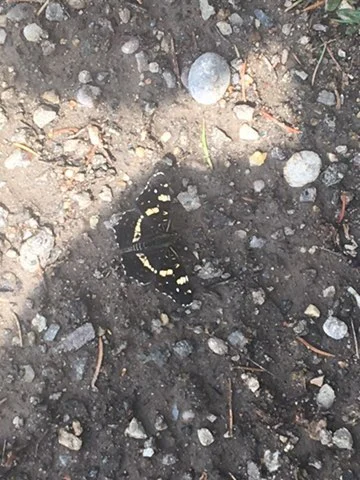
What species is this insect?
Araschnia levana
